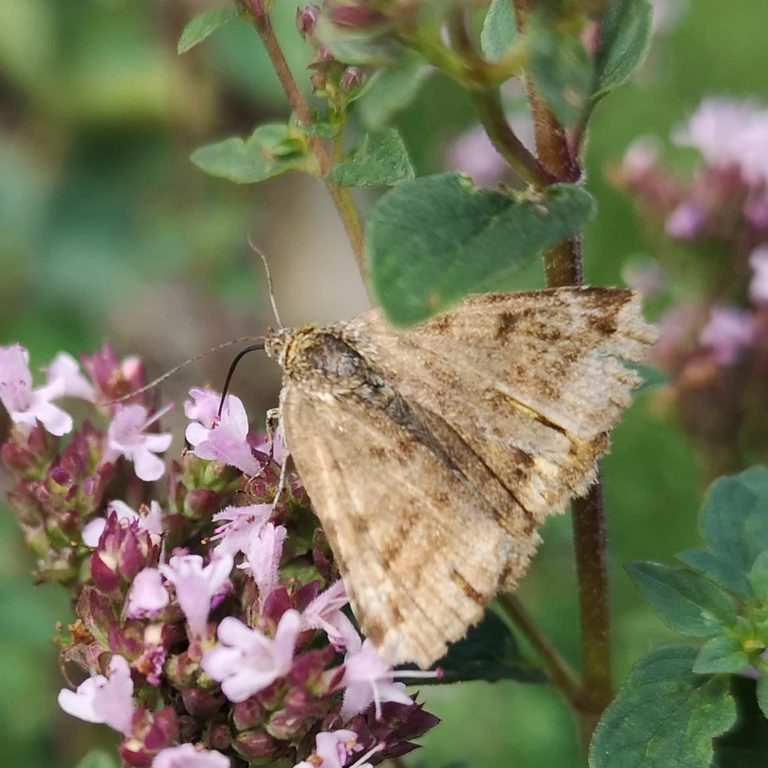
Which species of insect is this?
Euclidia glyphica
